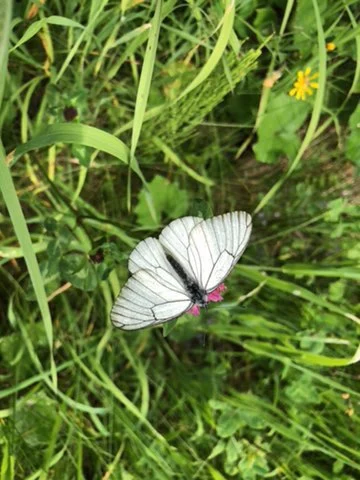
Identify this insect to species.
Aporia crataegi
